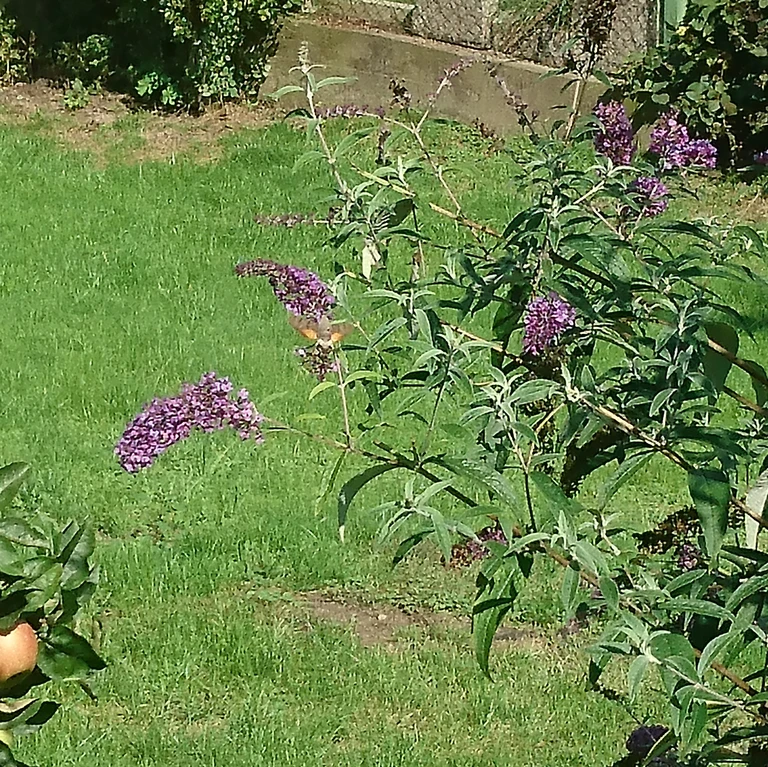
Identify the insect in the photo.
Macroglossum stellatarum
